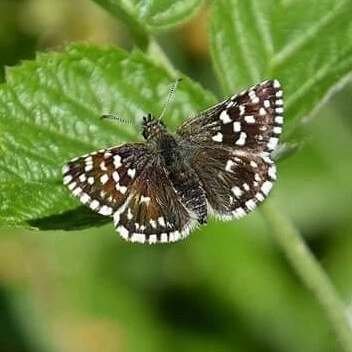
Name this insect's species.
Pyrgus malvae
